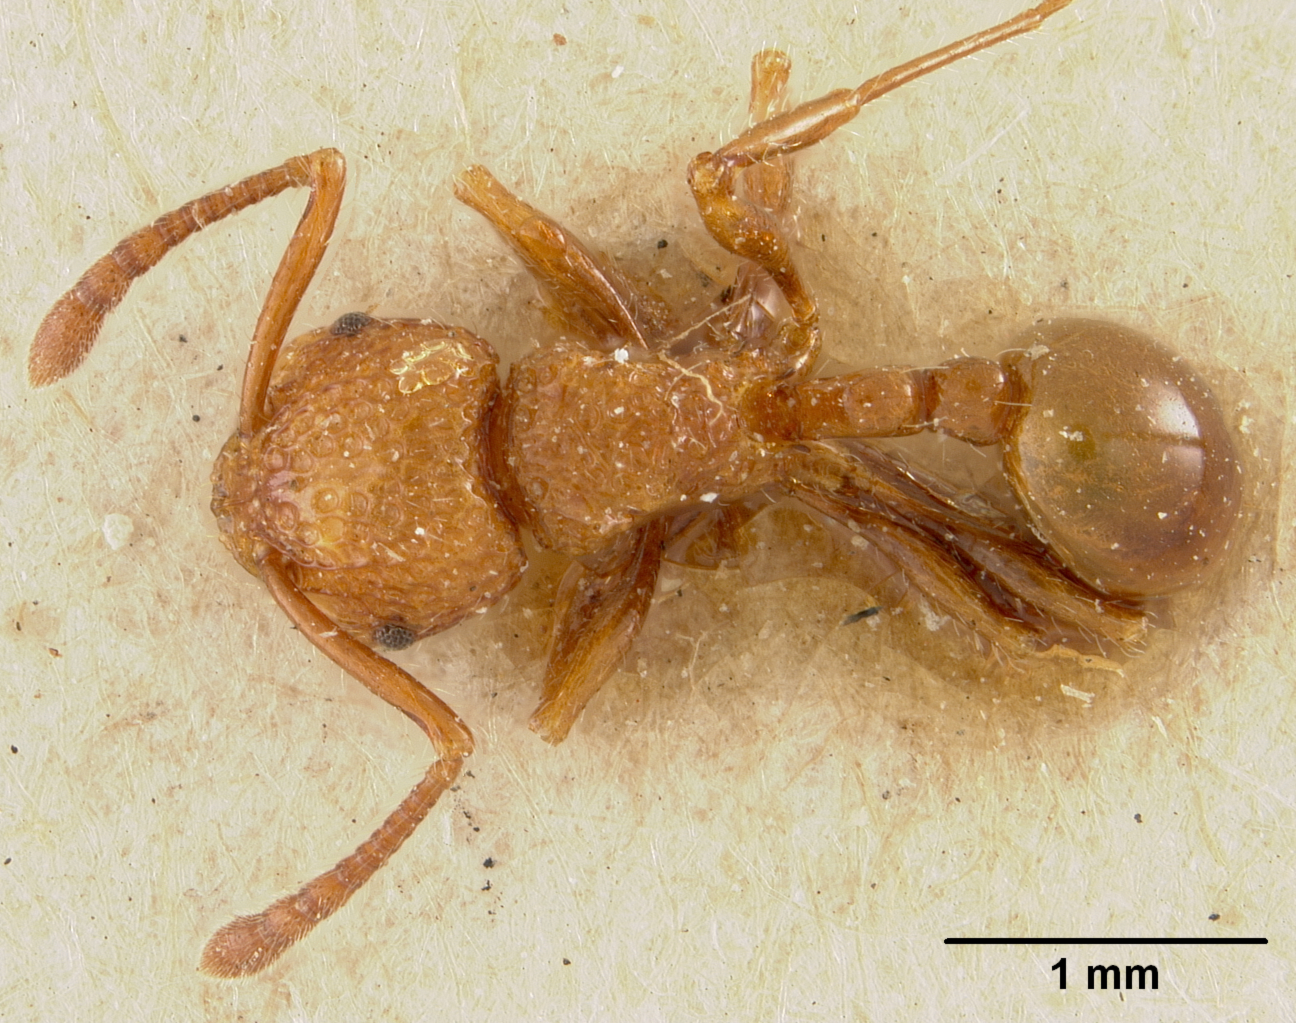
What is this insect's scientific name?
Pristomyrmex brevispinosus
